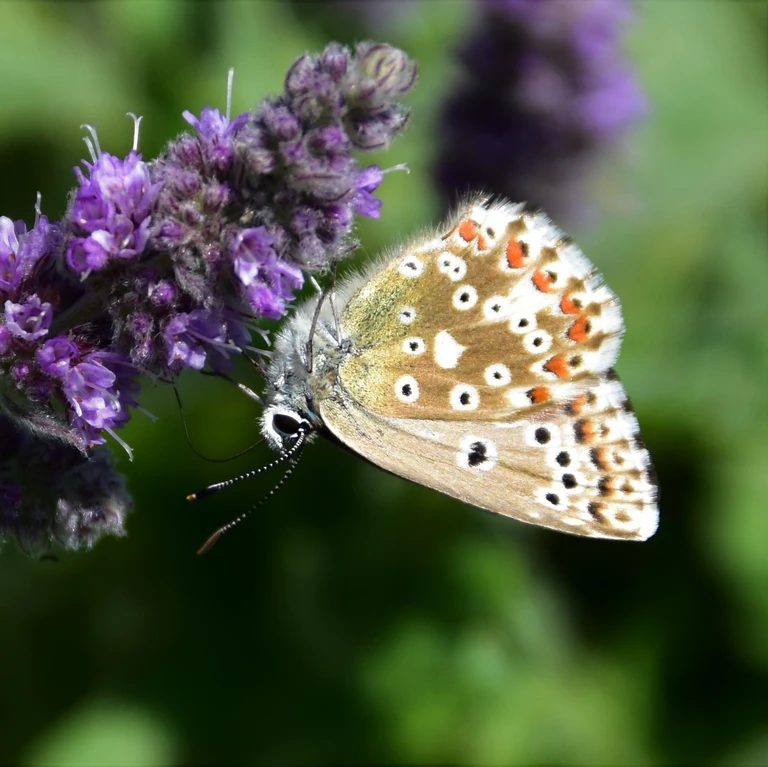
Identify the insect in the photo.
Lysandra coridon
